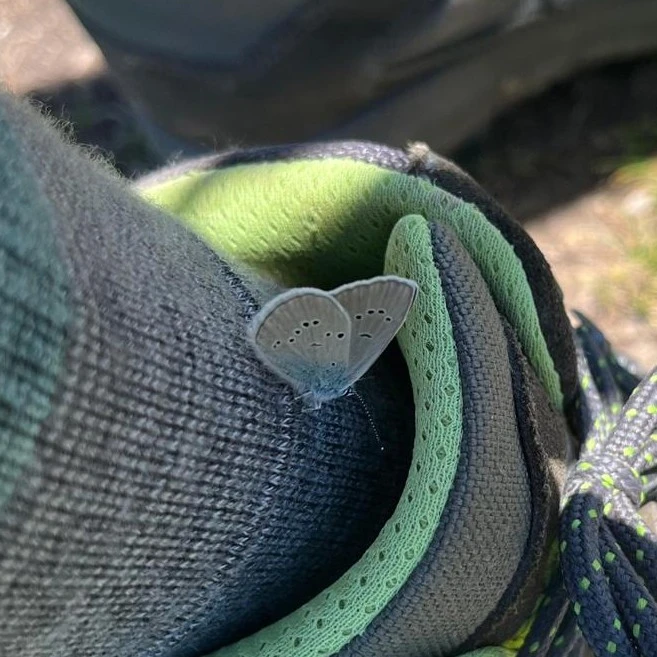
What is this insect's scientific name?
Cyaniris semiargus
